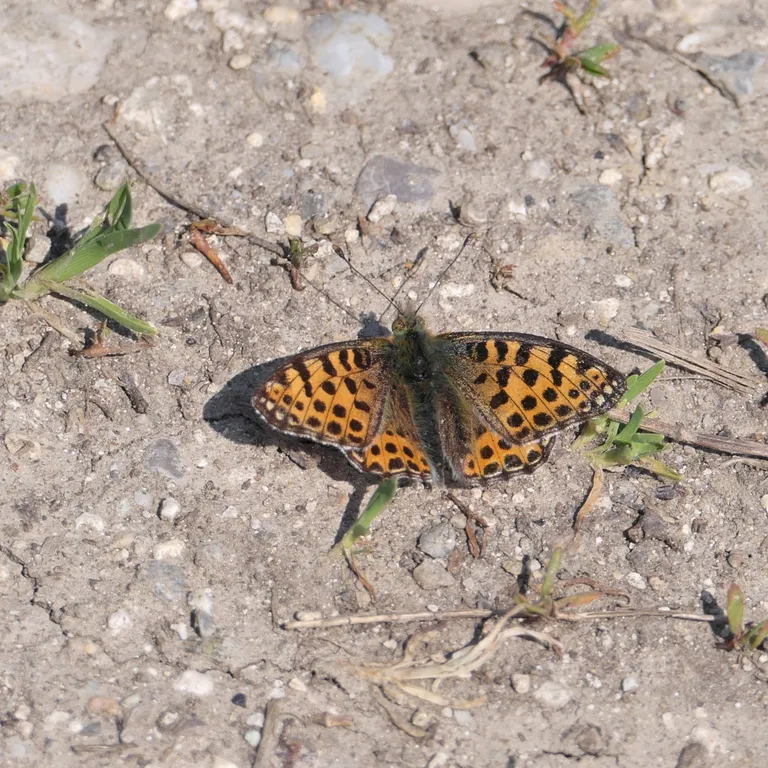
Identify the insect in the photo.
Issoria lathonia
